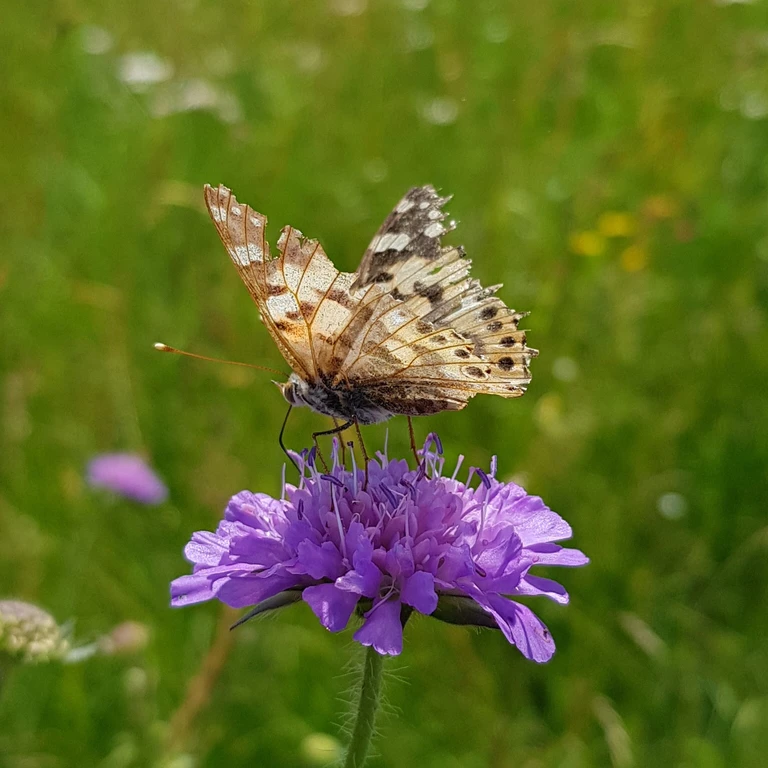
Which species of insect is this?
Vanessa cardui
